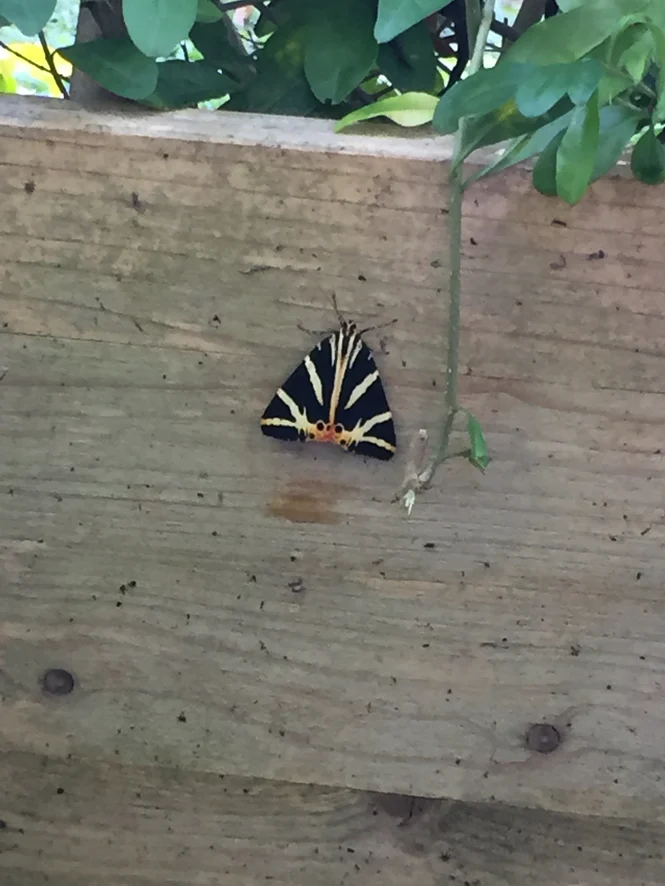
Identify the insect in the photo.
Euplagia quadripunctaria
